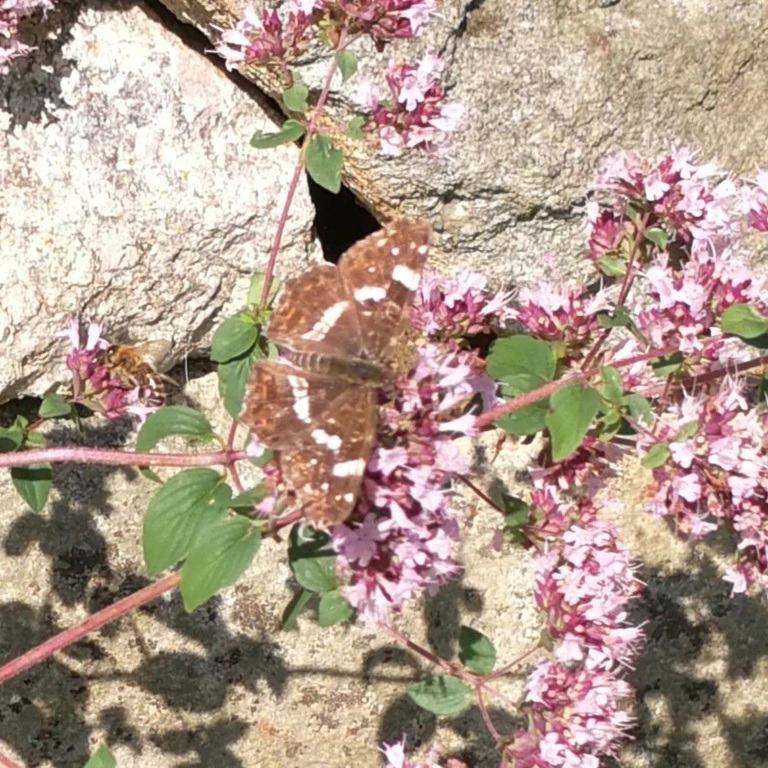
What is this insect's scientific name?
Araschnia levana
